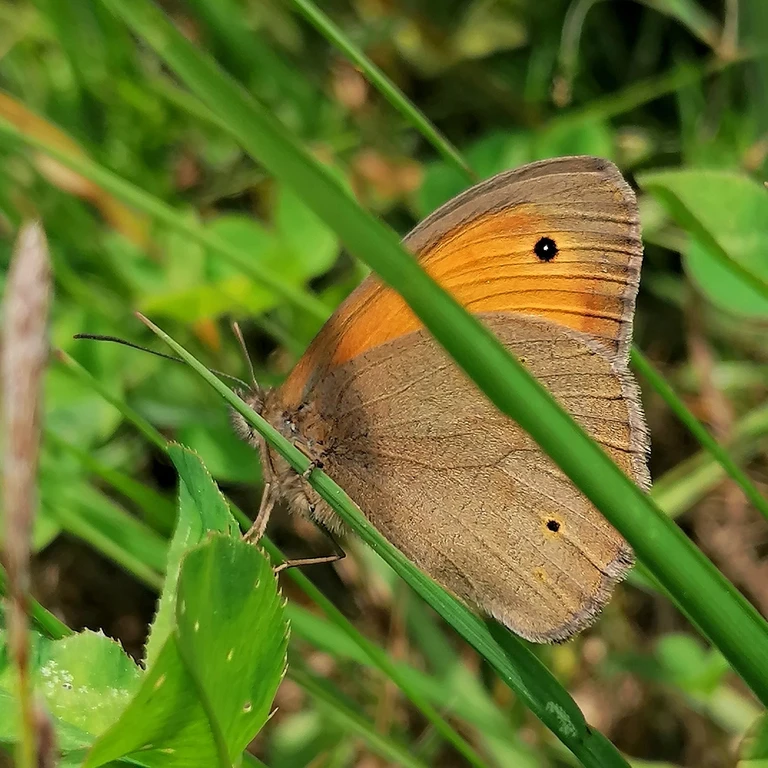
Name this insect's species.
Maniola jurtina
